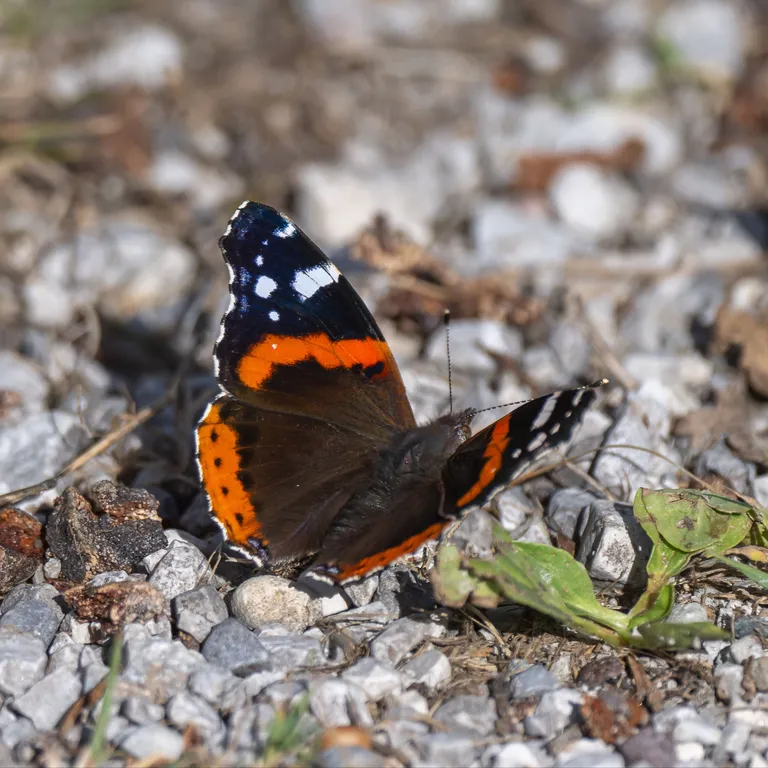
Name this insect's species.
Vanessa atalanta
